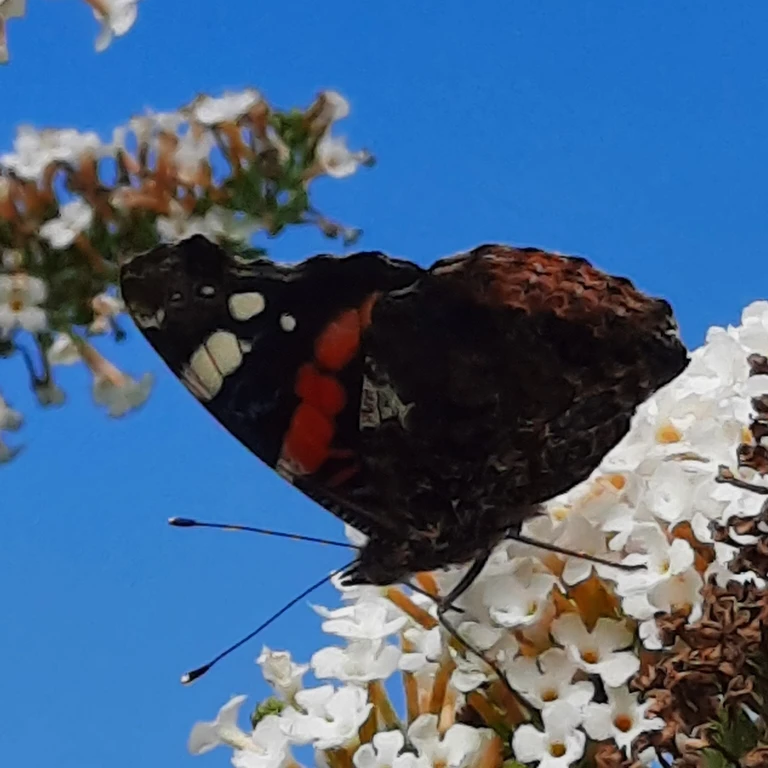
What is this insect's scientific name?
Vanessa atalanta
